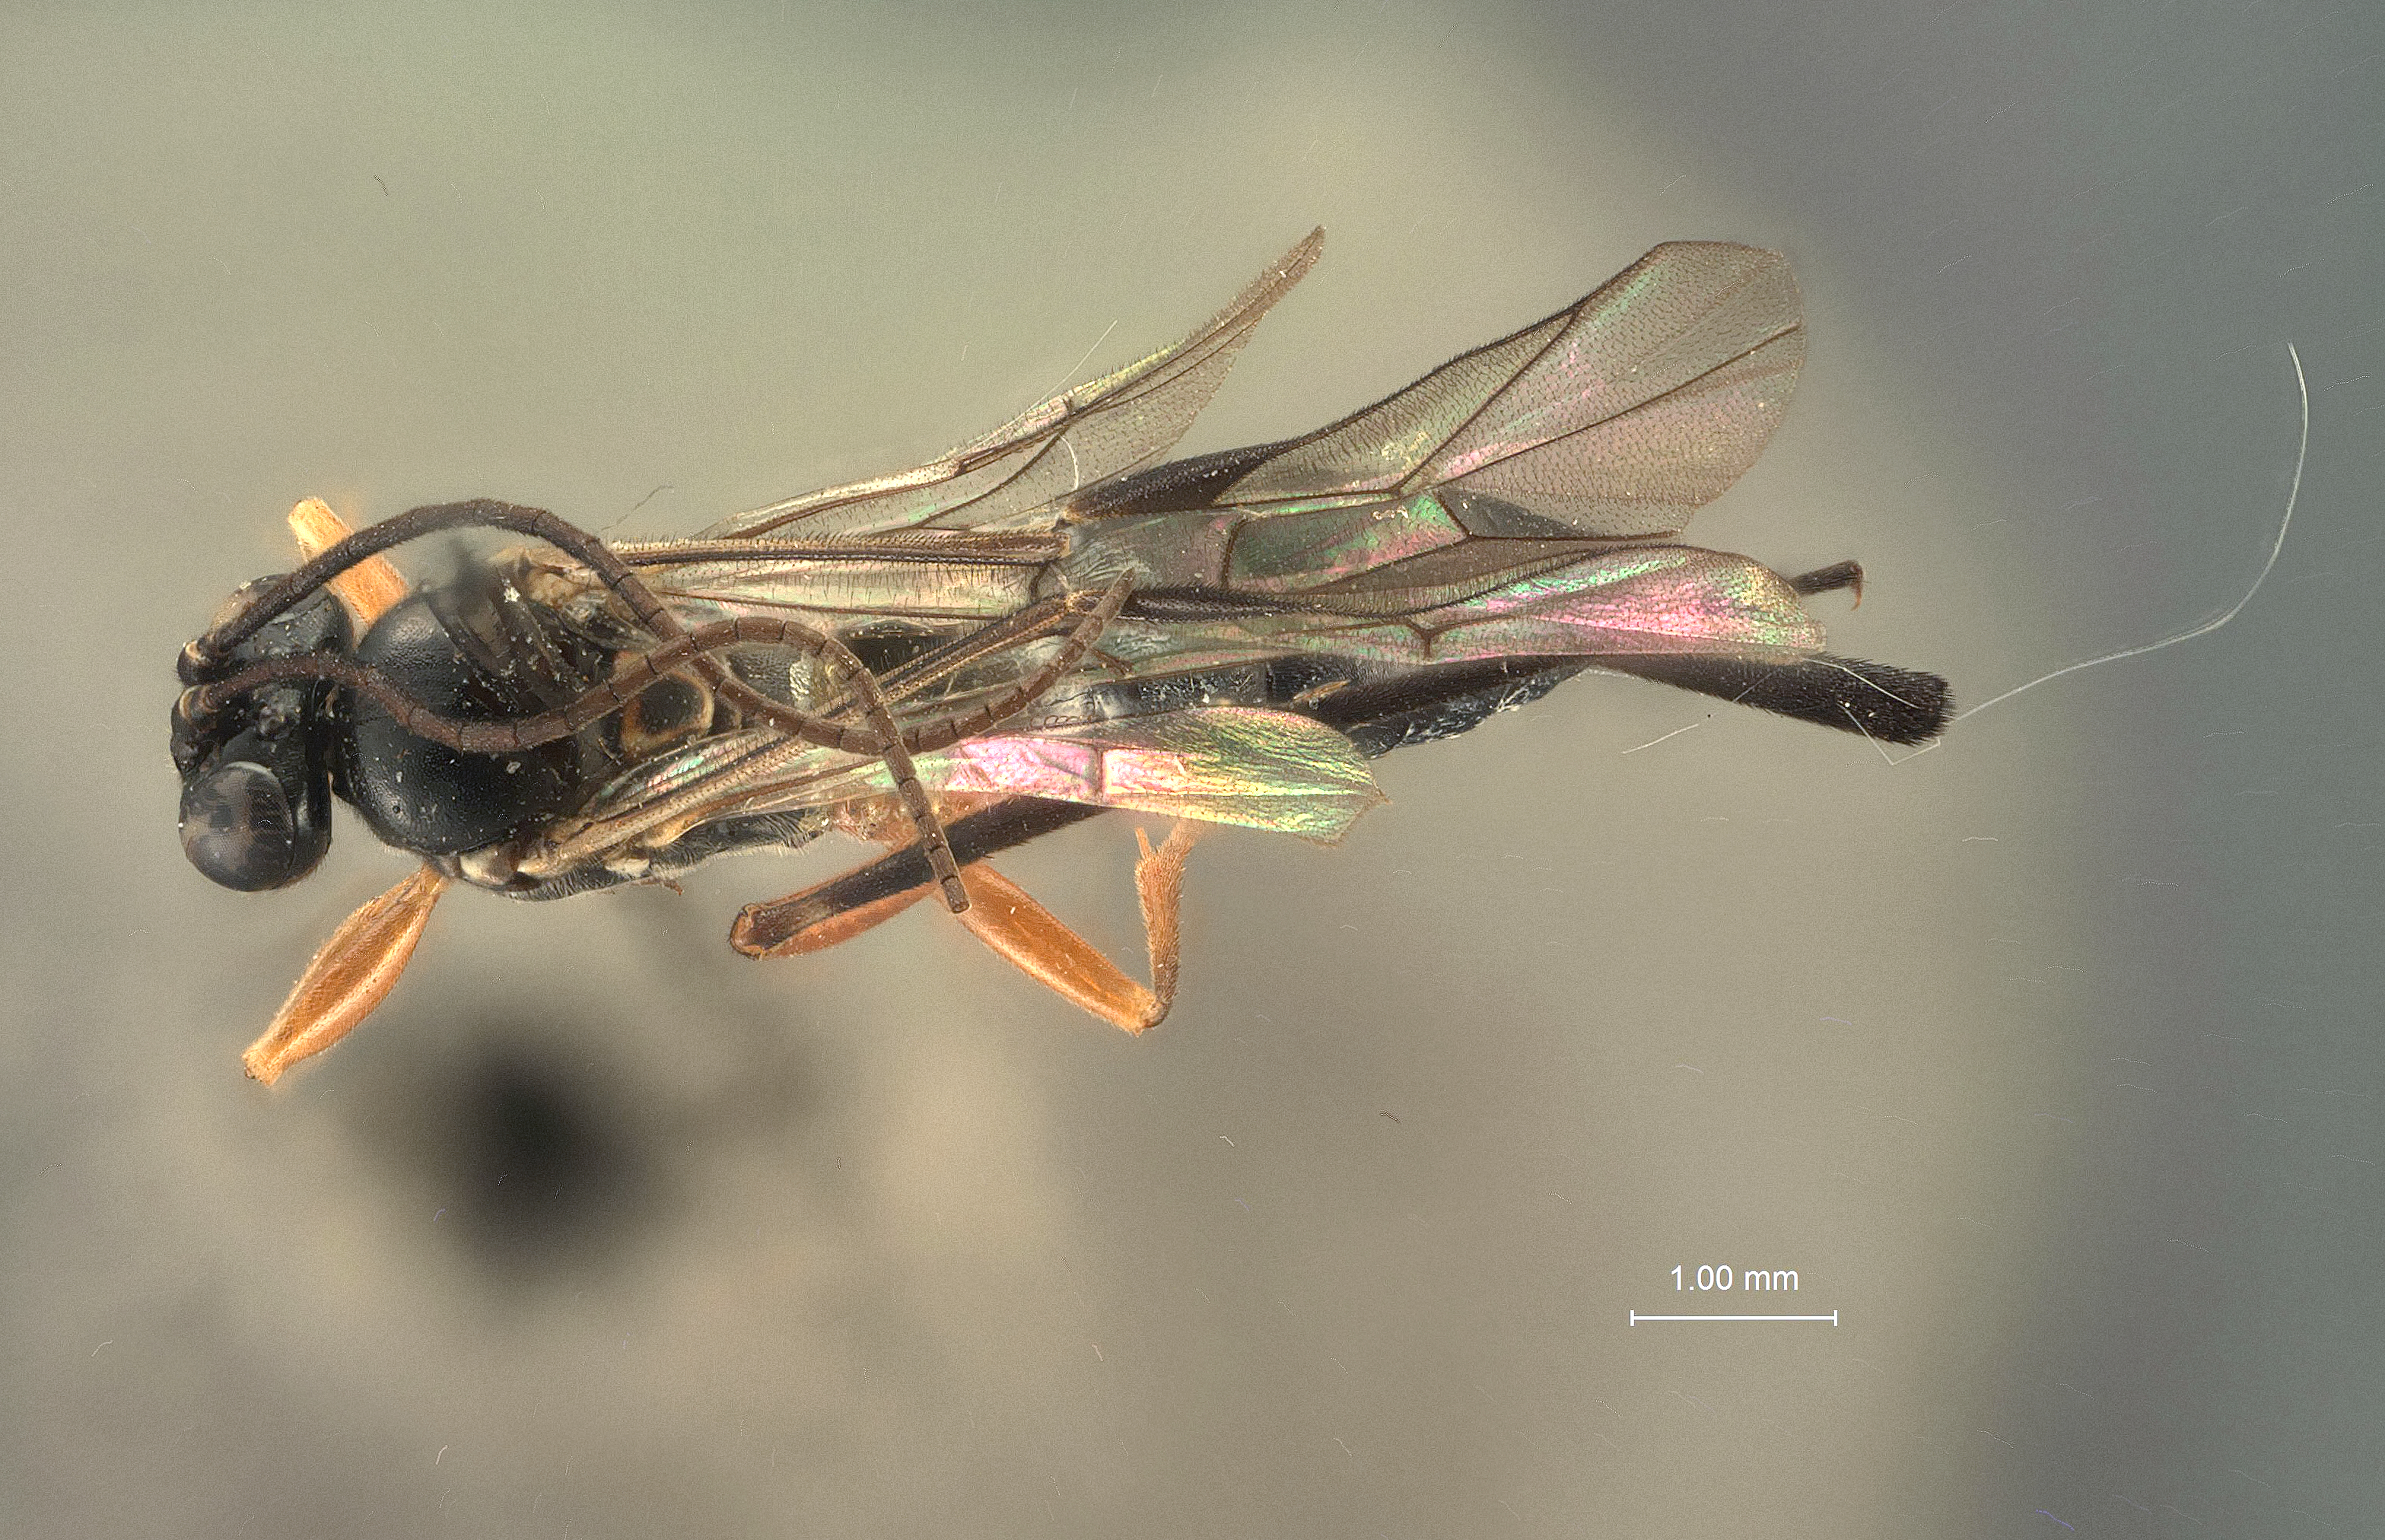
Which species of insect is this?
Enizemum matanuskae
